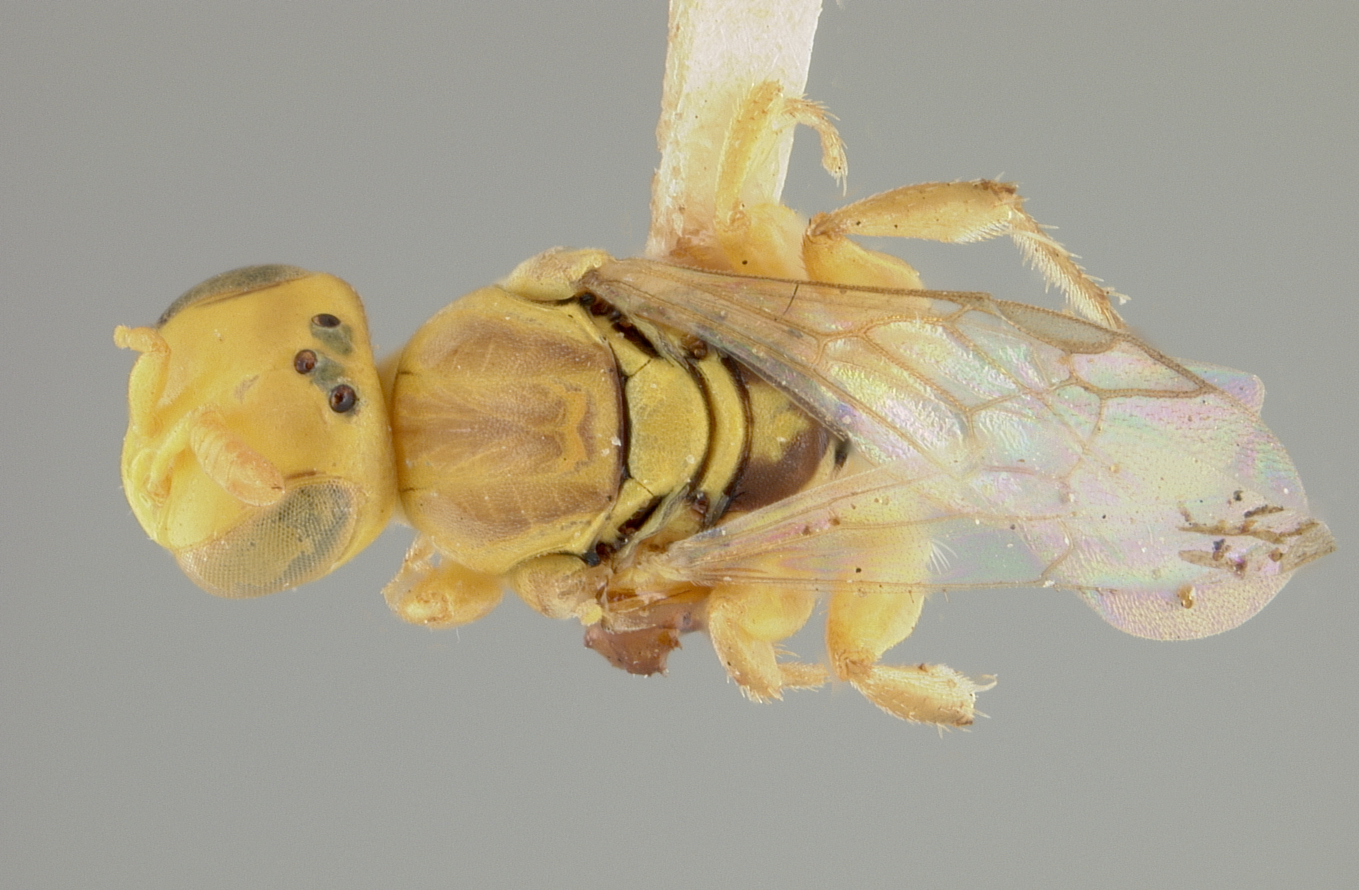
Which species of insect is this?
Brachyhesma cooki
